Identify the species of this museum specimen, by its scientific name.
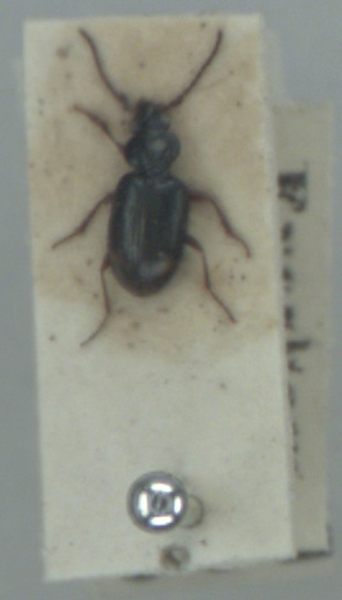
Ocys quinquestriatus
